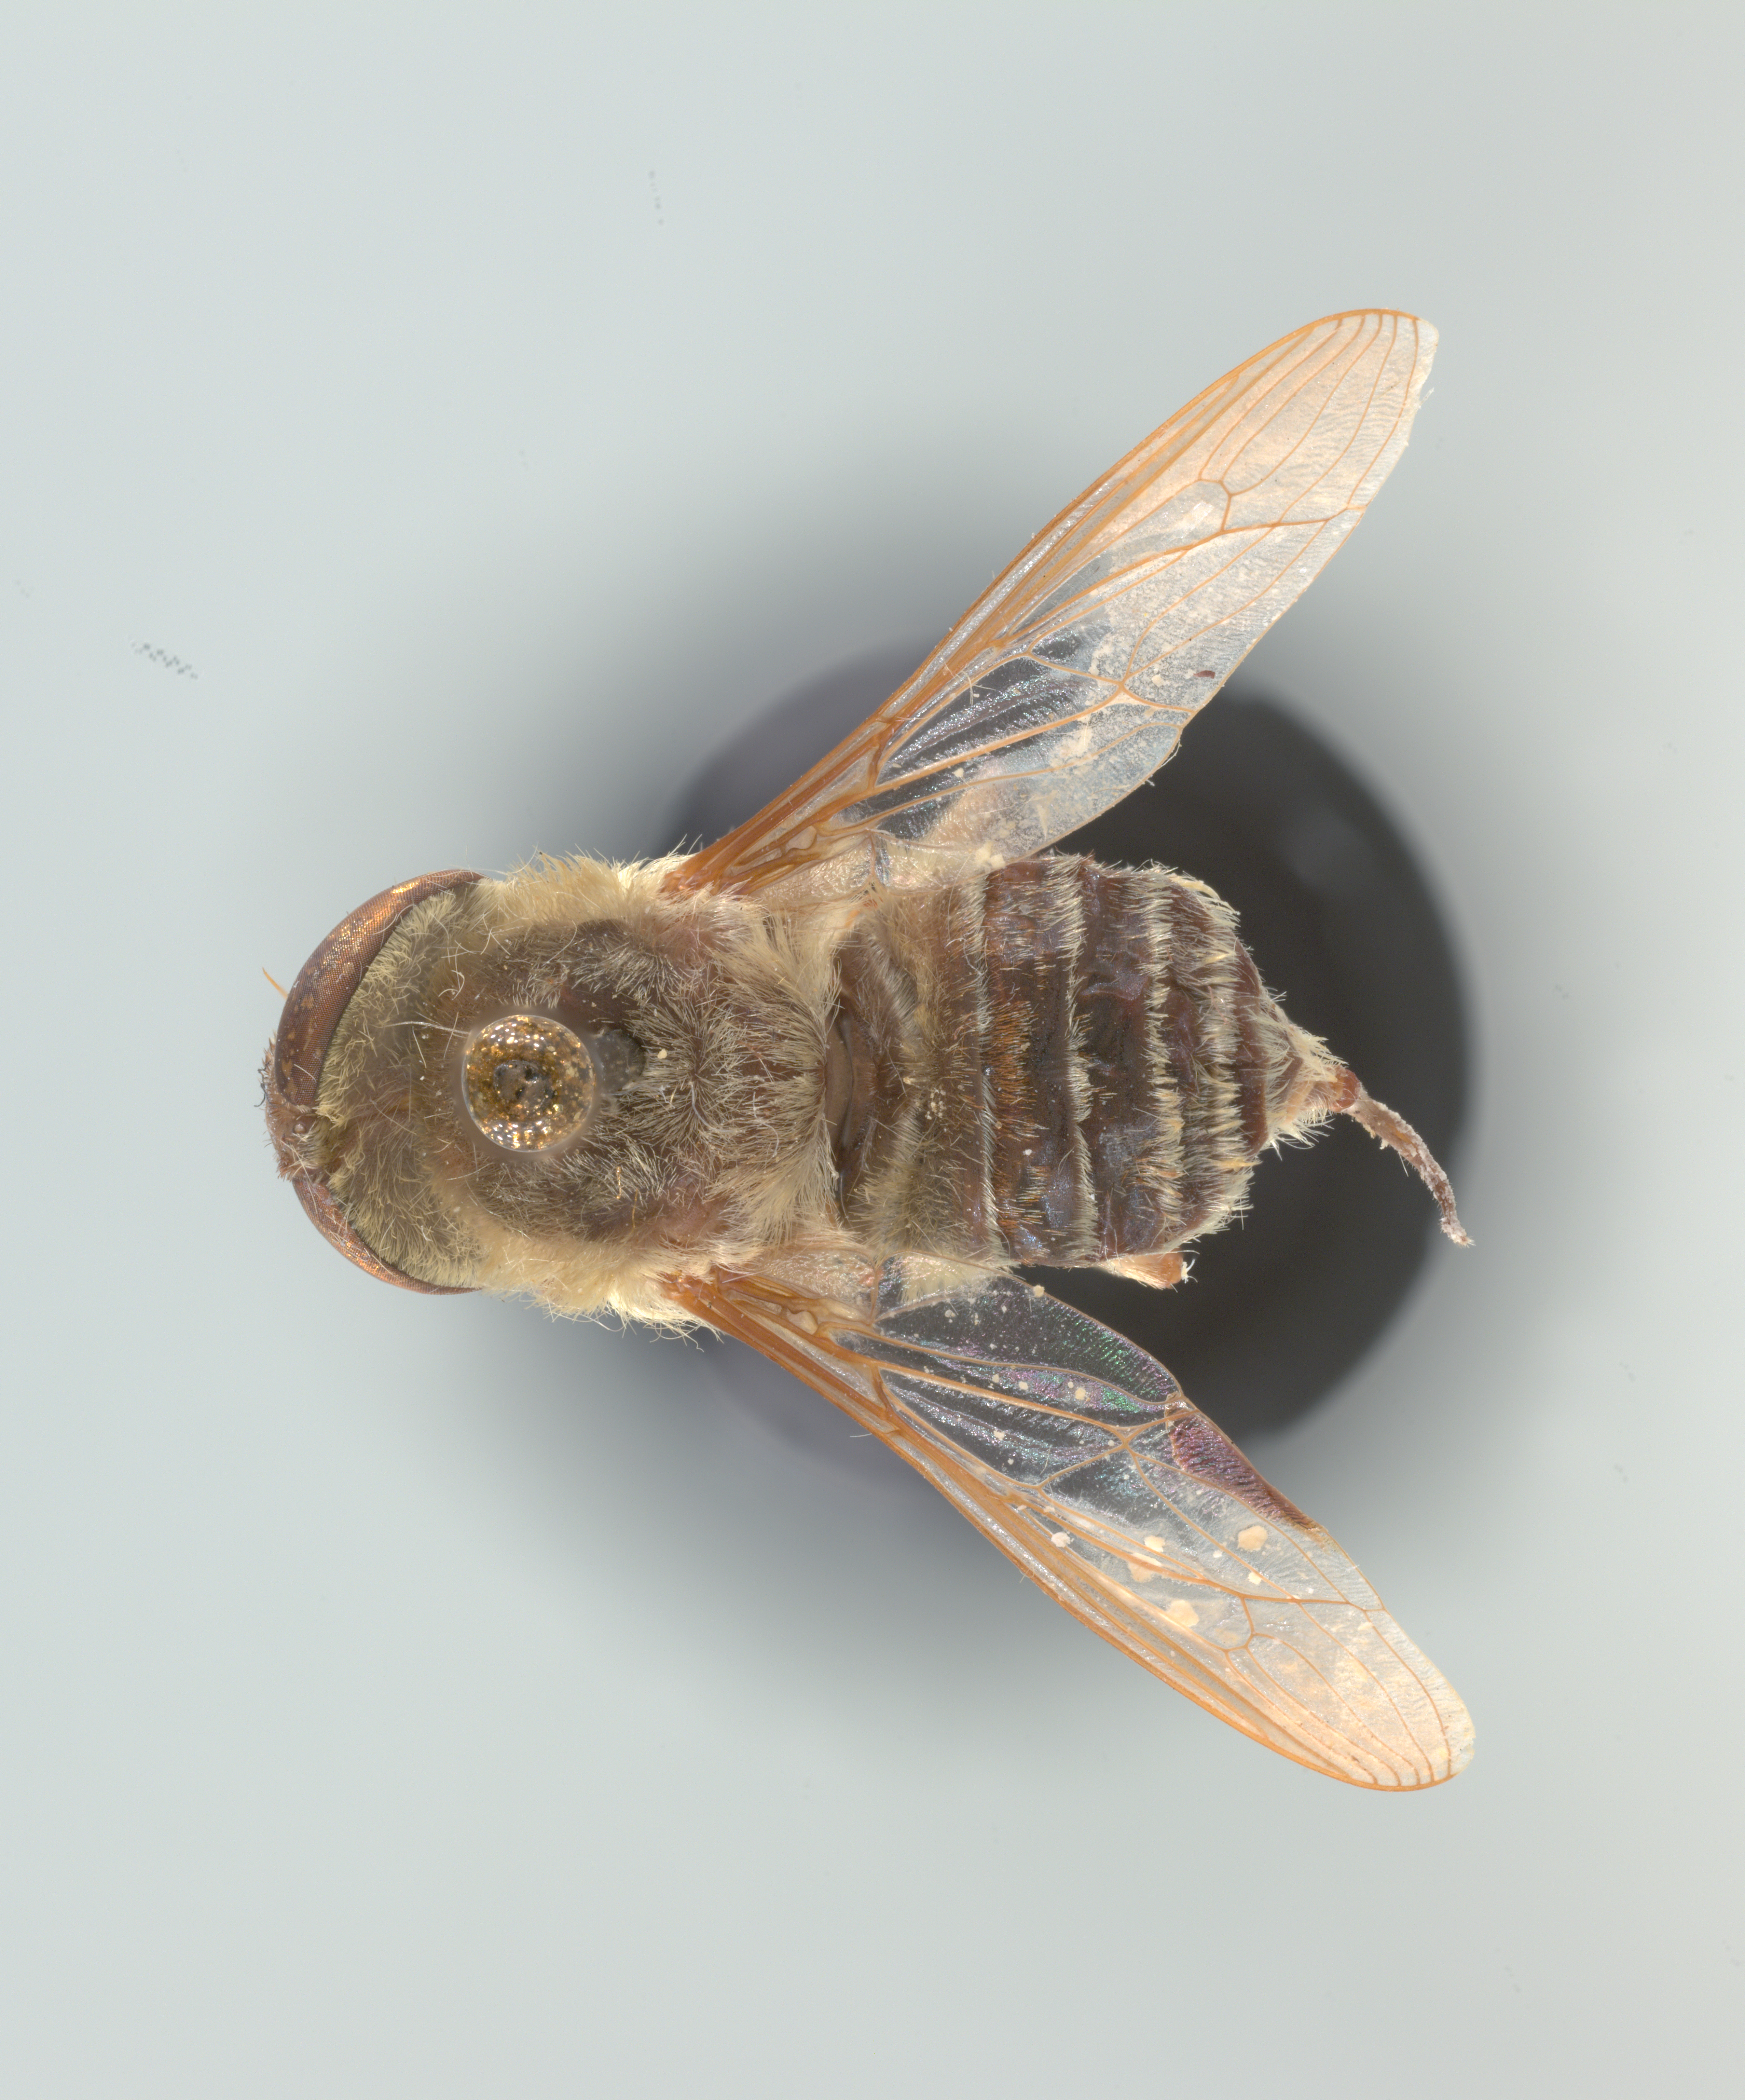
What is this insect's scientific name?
Neorhynchocephalus volaticus
